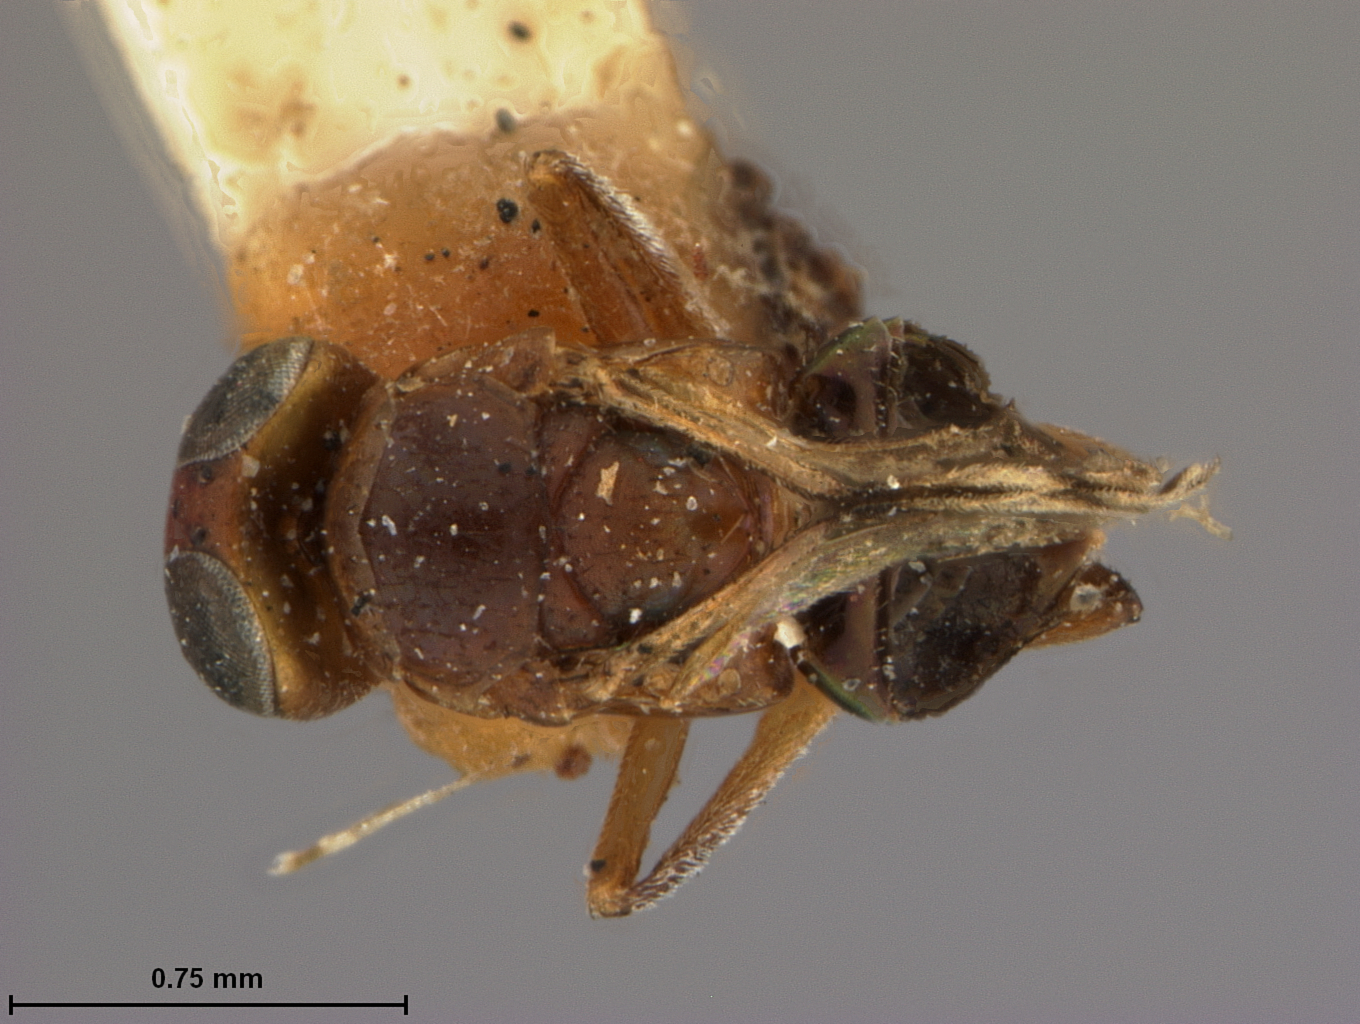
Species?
Homalotylus lachni
